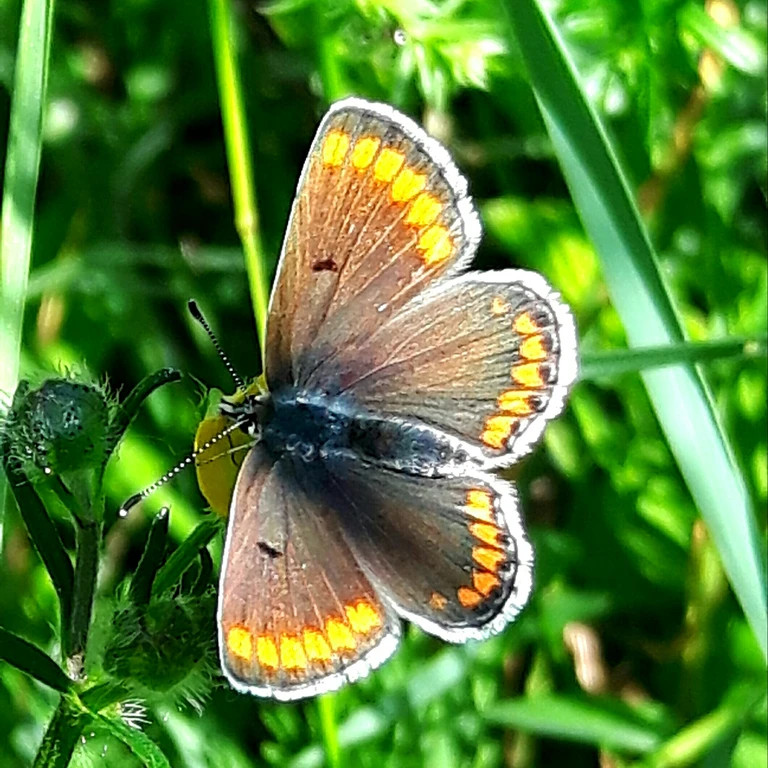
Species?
Aricia agestis/artaxerxes
